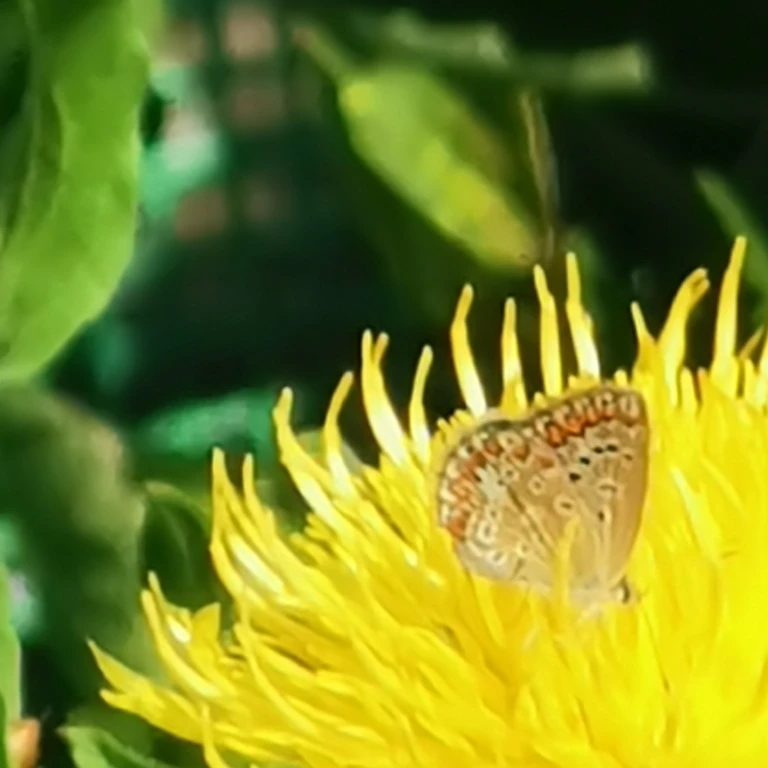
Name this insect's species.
Polyommatus icarus
